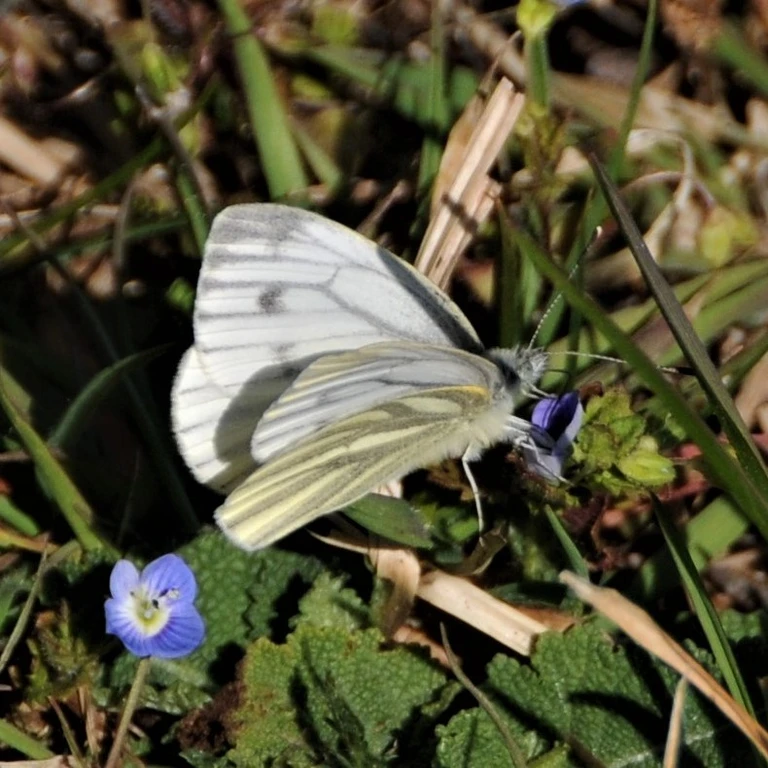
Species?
Pieris napi
